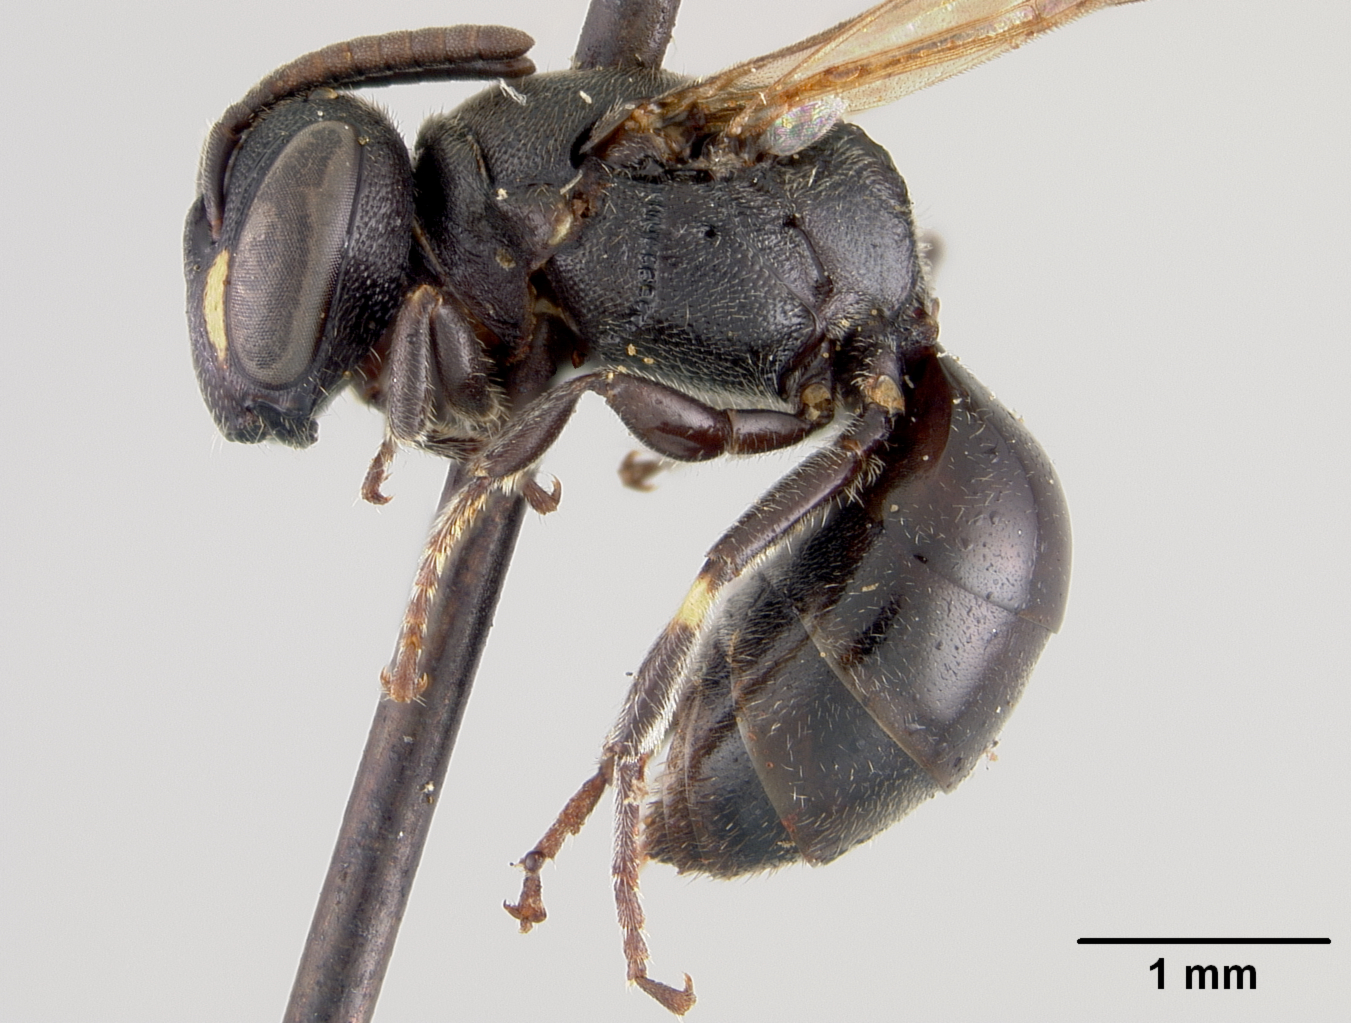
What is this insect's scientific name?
Hylaeus brevicuneatus
